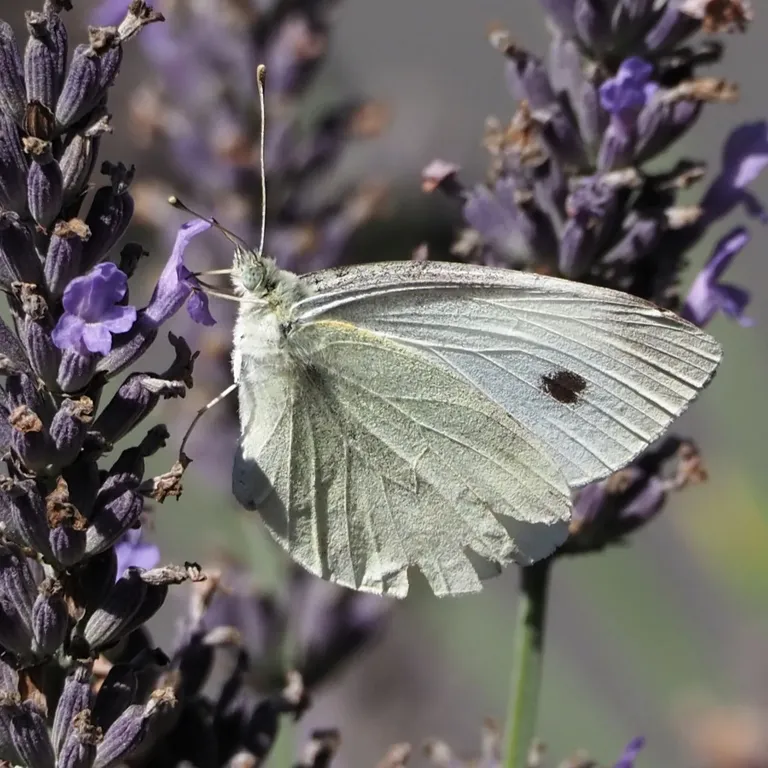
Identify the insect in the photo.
Pieris rapae
